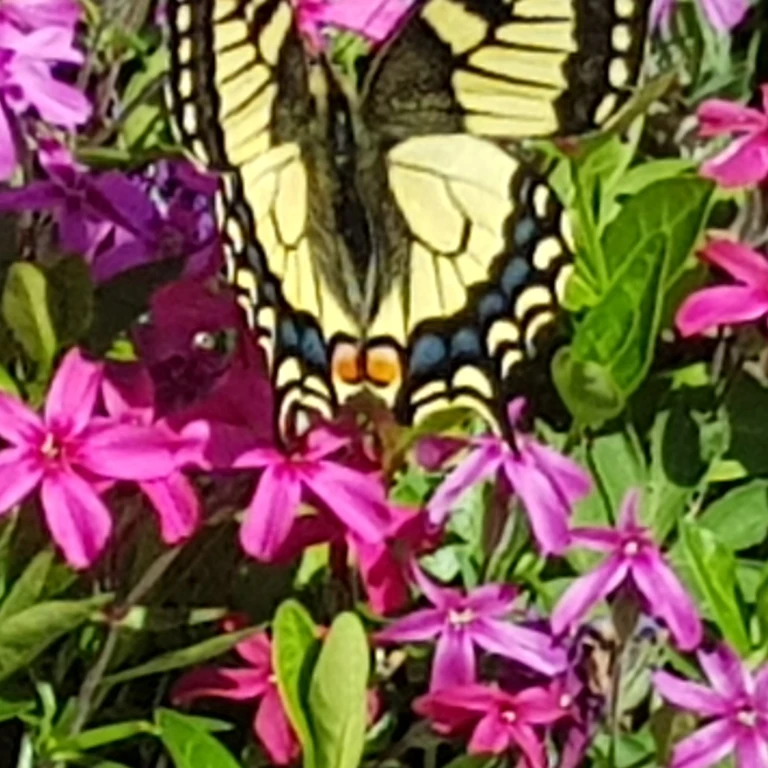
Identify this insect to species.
Papilio machaon
